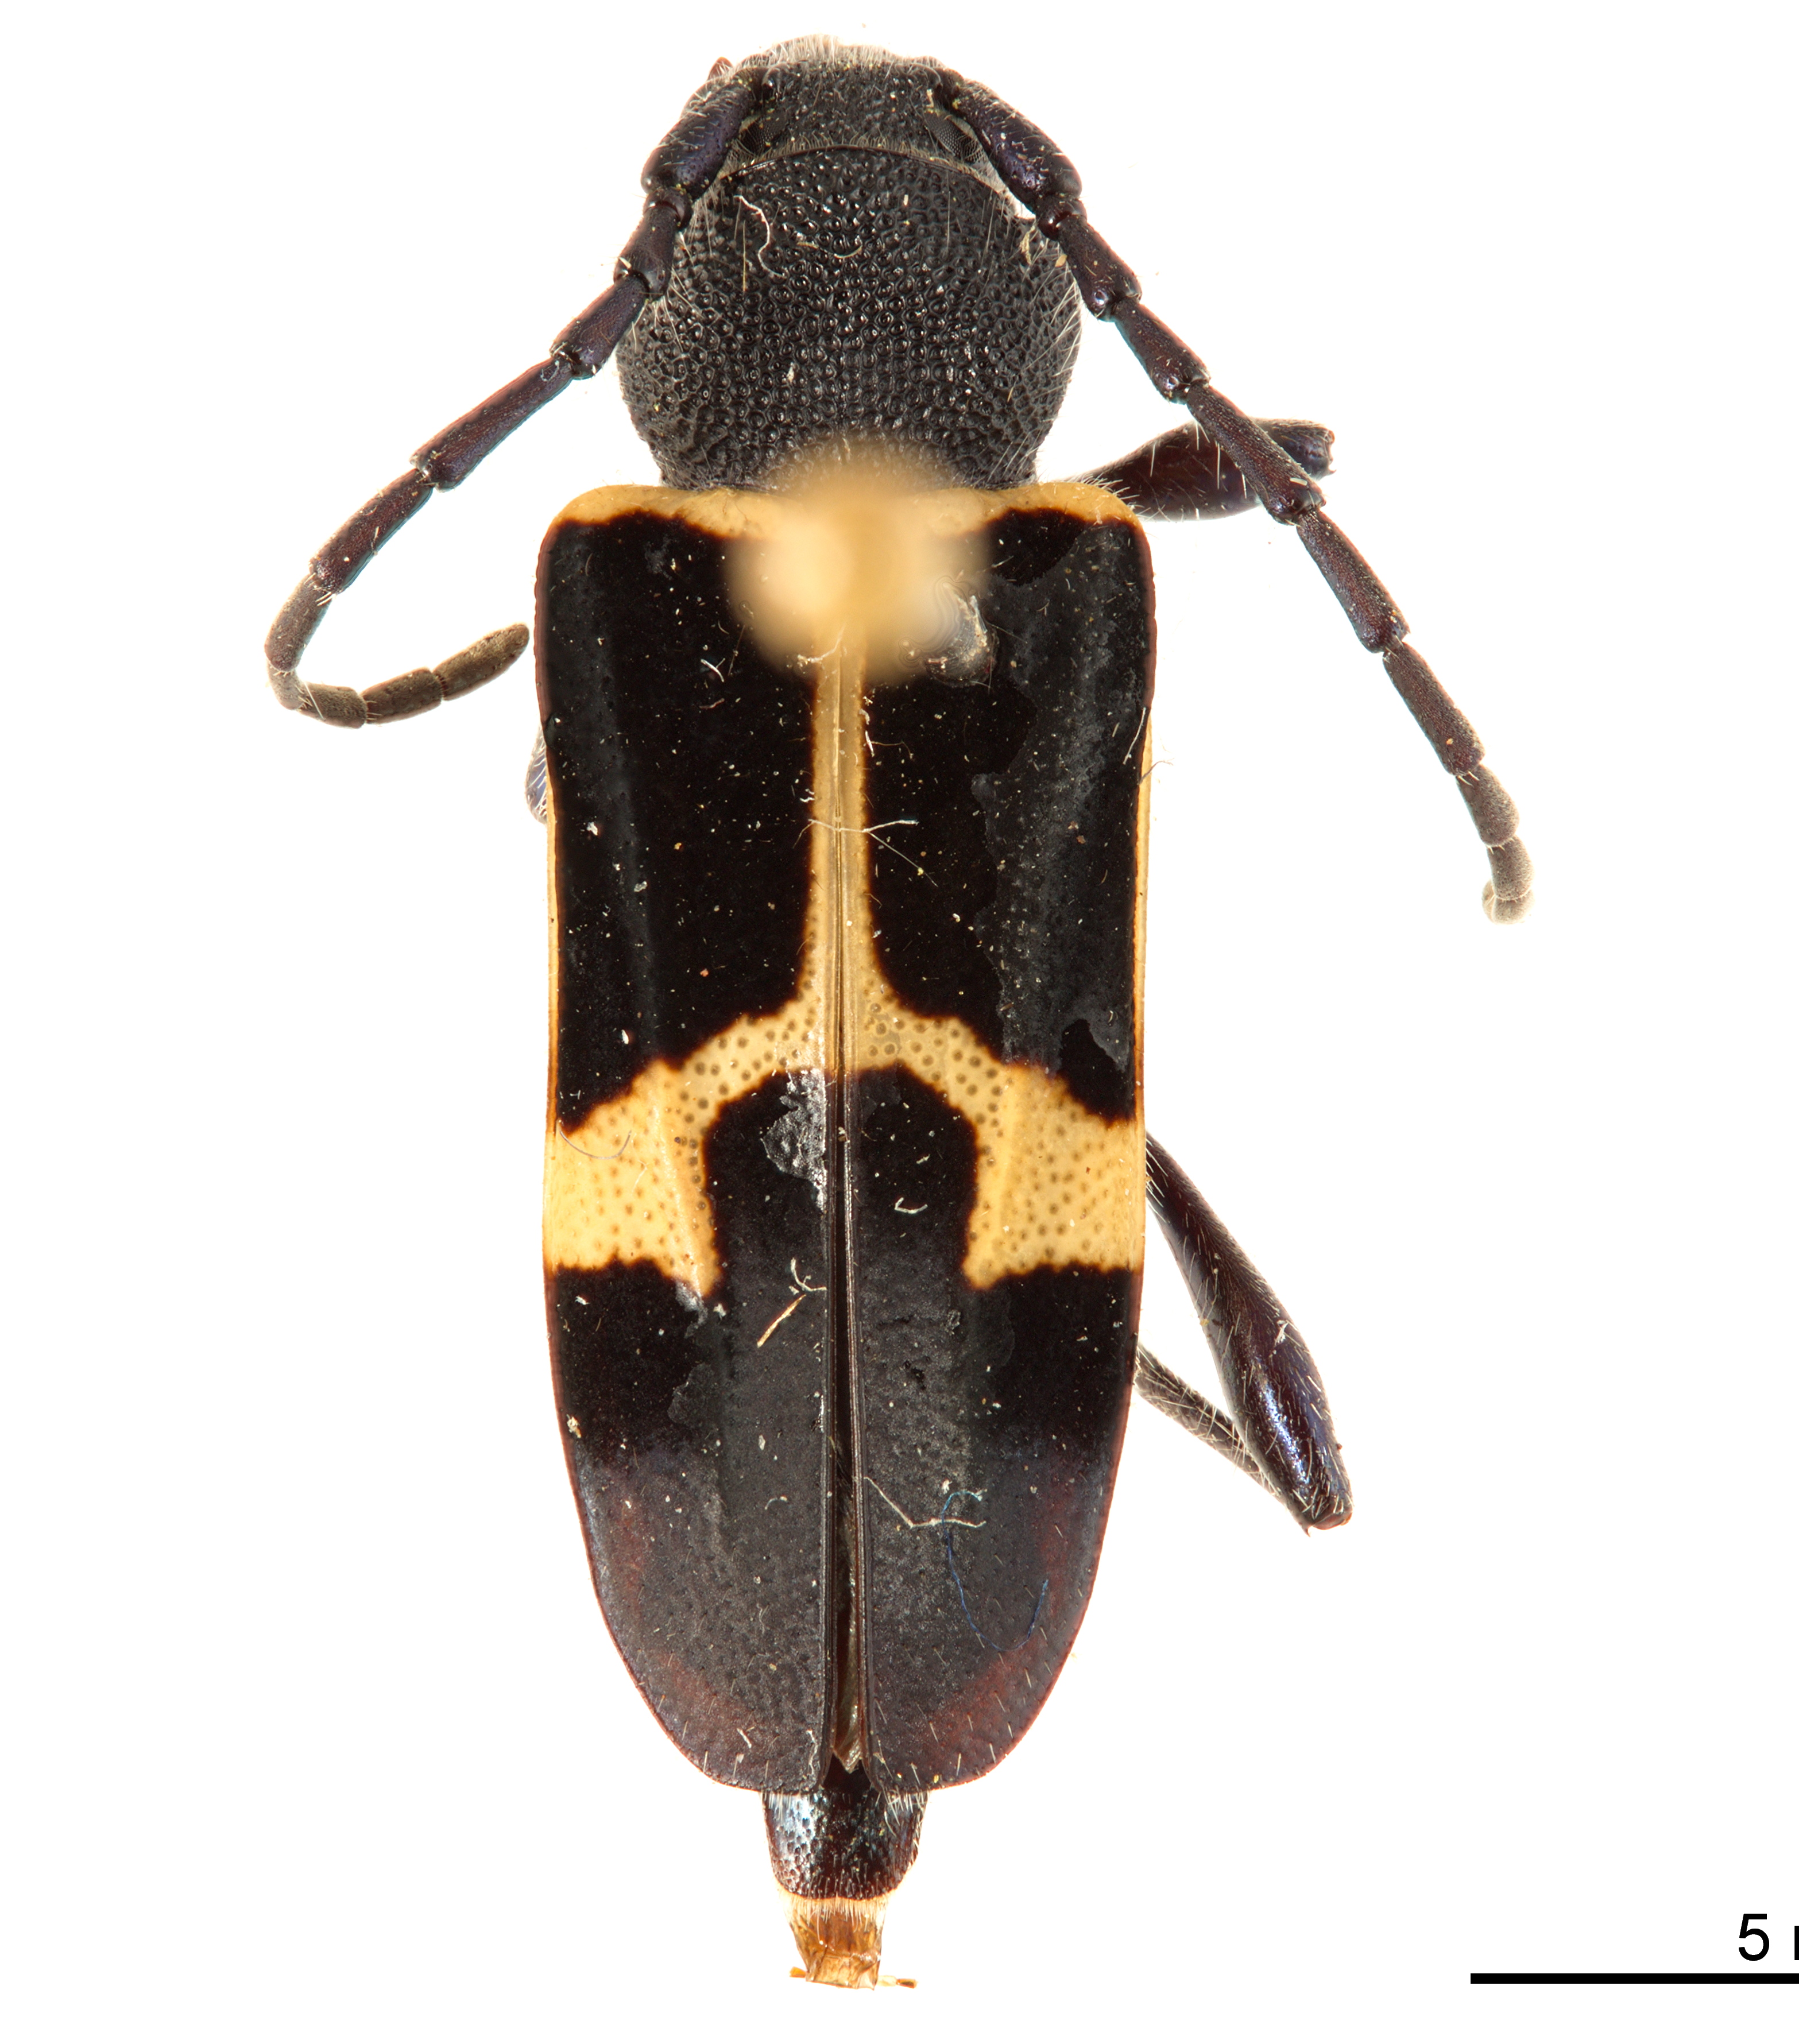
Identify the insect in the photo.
Calydon submetallicum
